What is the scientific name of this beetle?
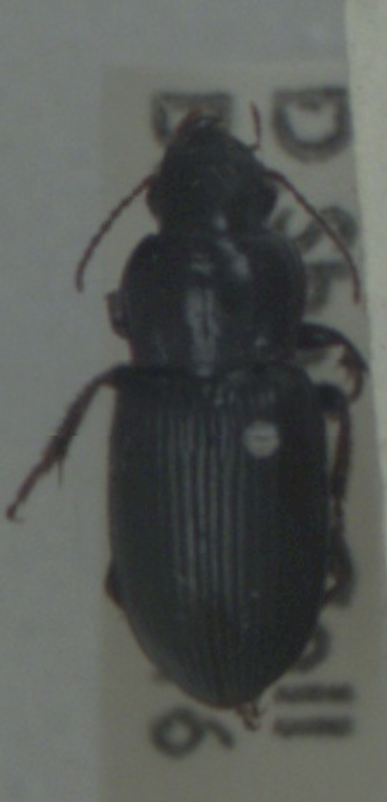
Harpalus attenuatus
